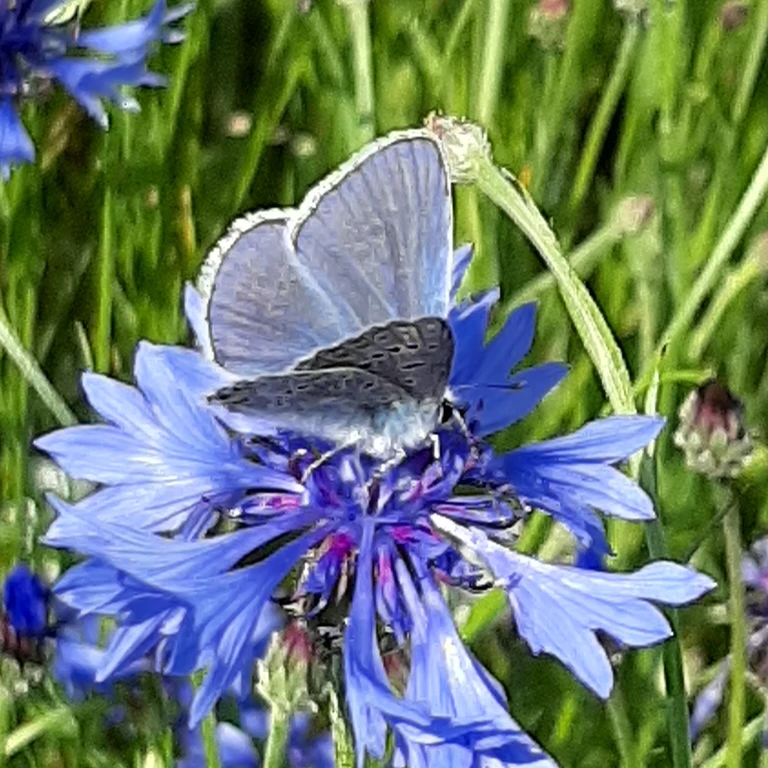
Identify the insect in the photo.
Polyommatus icarus
